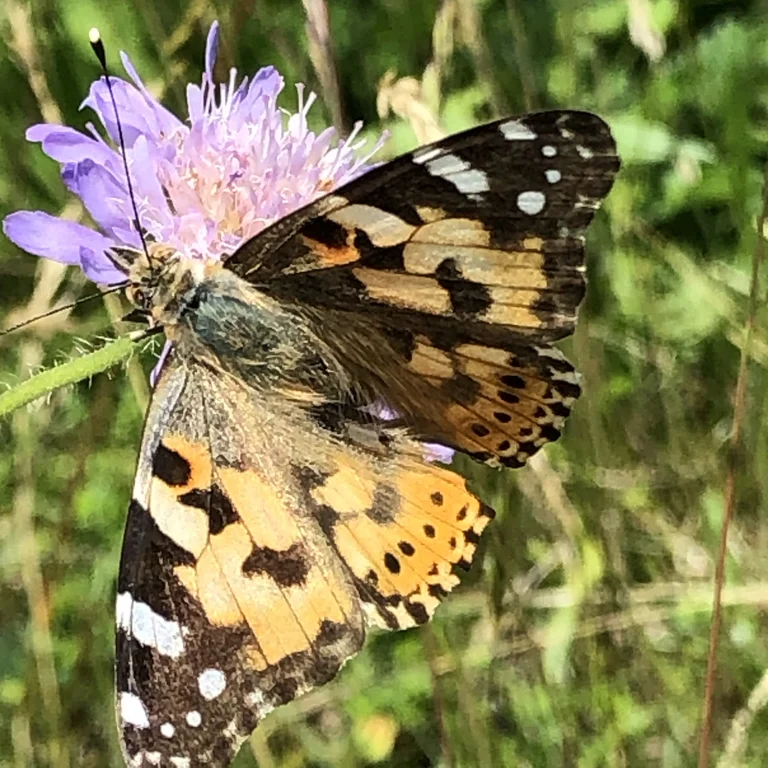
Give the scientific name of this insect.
Vanessa cardui
